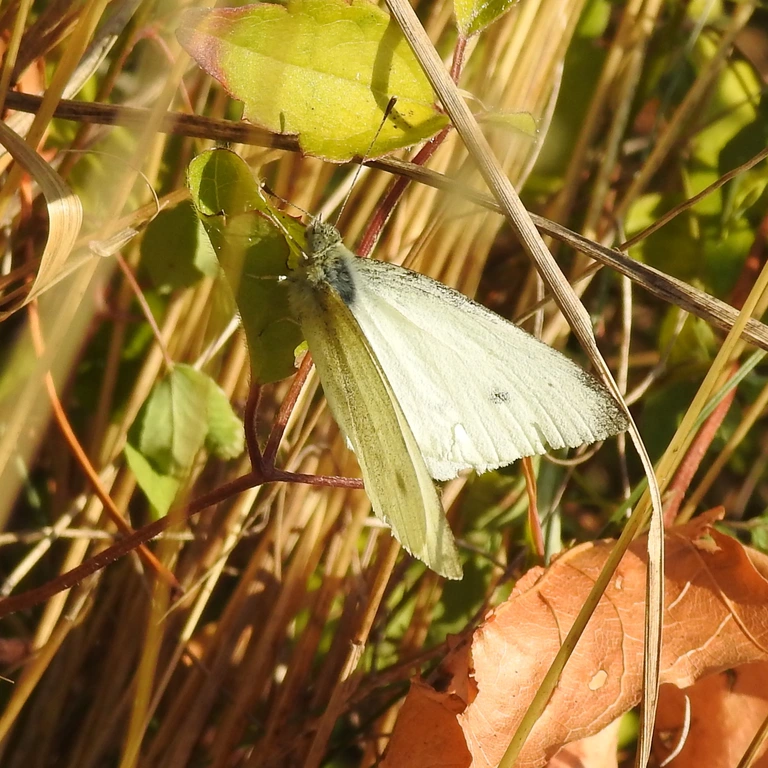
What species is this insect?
Pieris rapae
